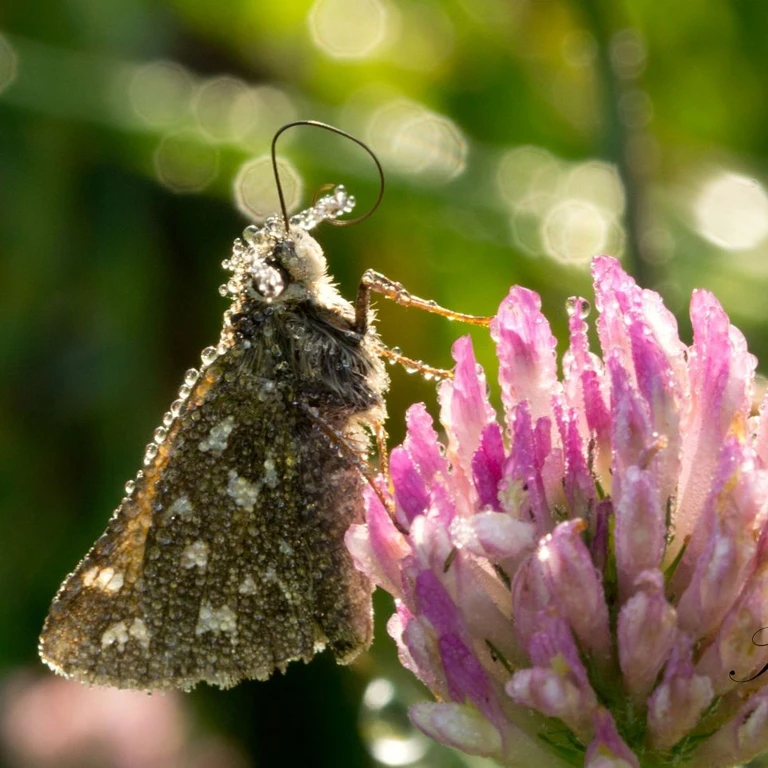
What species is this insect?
Hesperia comma
